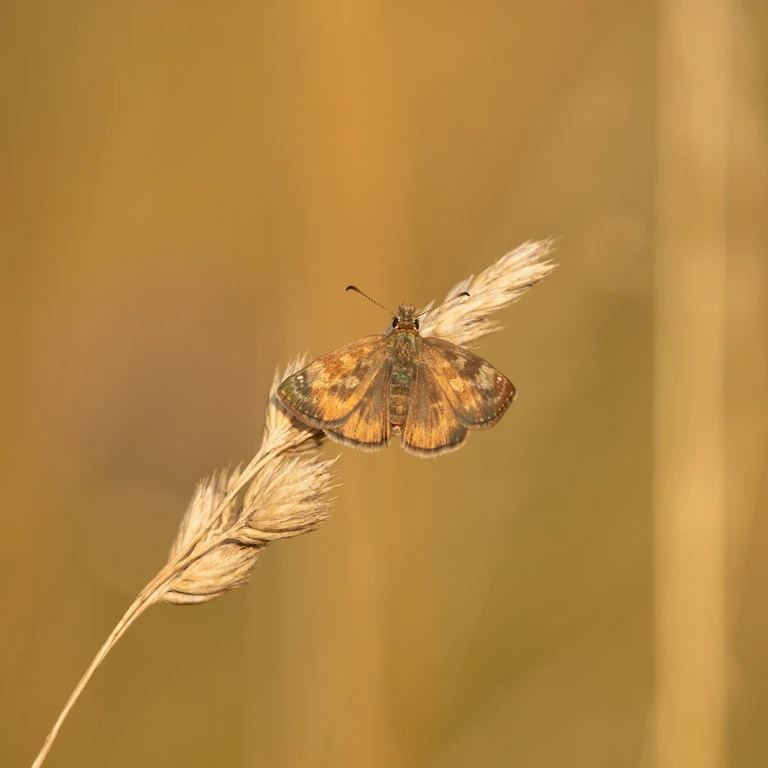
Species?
Erynnis tages
